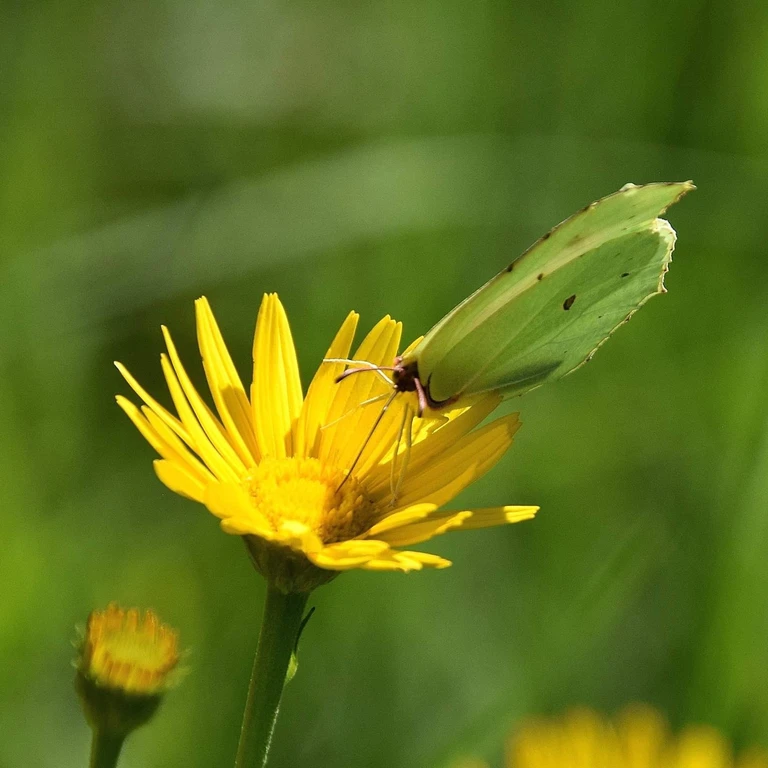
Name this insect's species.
Gonepteryx rhamni
